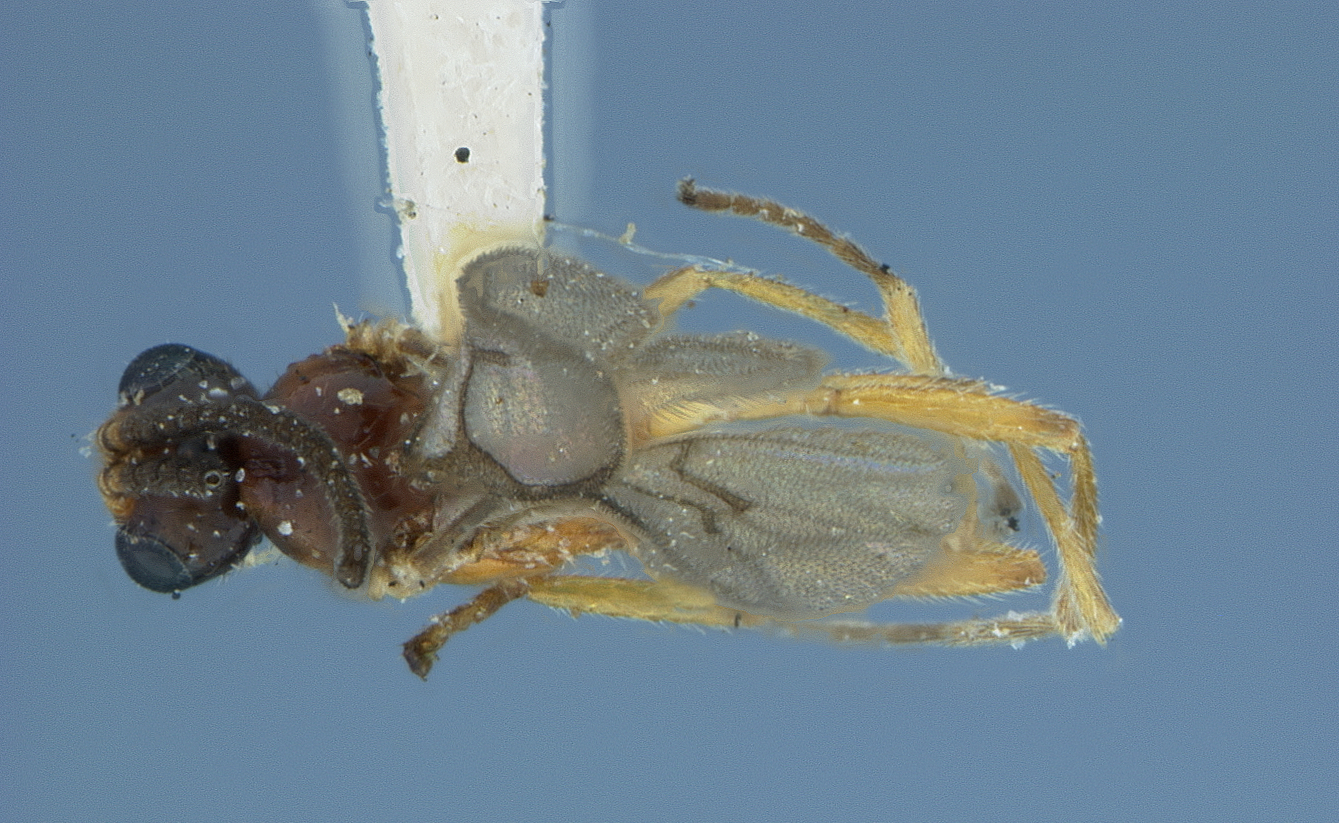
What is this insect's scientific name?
Aphidius nigriceps
